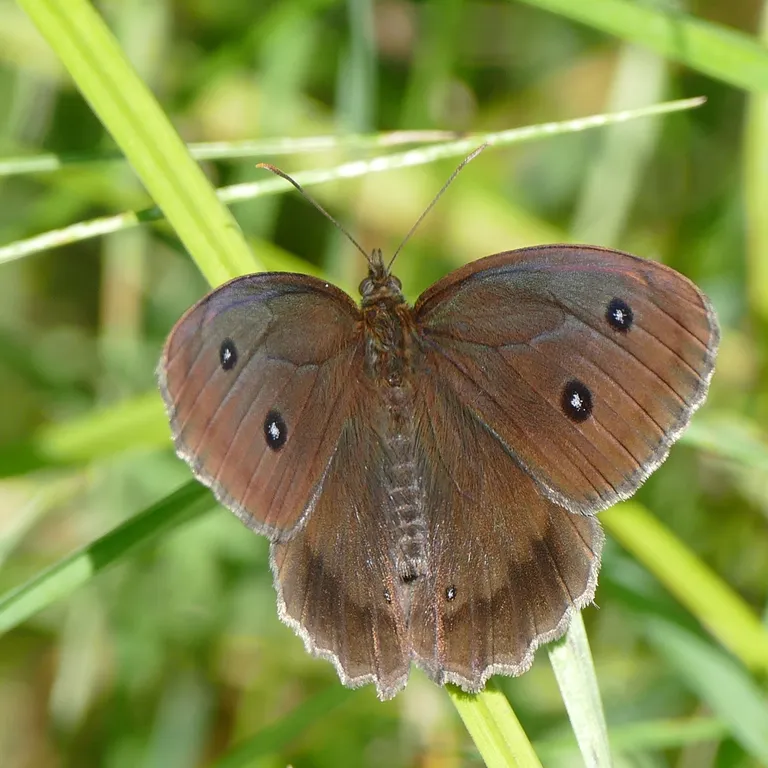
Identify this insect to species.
Minois dryas
